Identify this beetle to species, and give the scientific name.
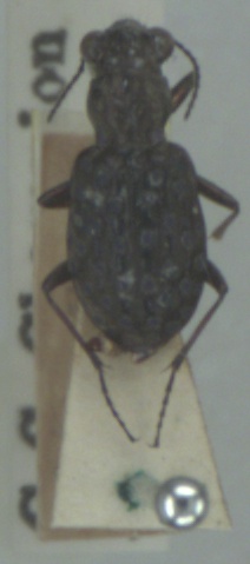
Elaphrus cupreus
